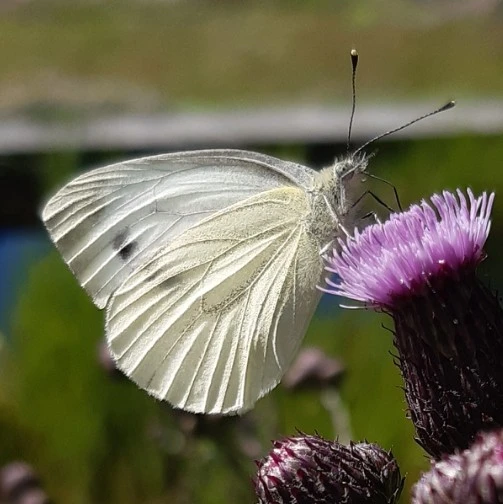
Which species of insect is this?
Pieris napi
